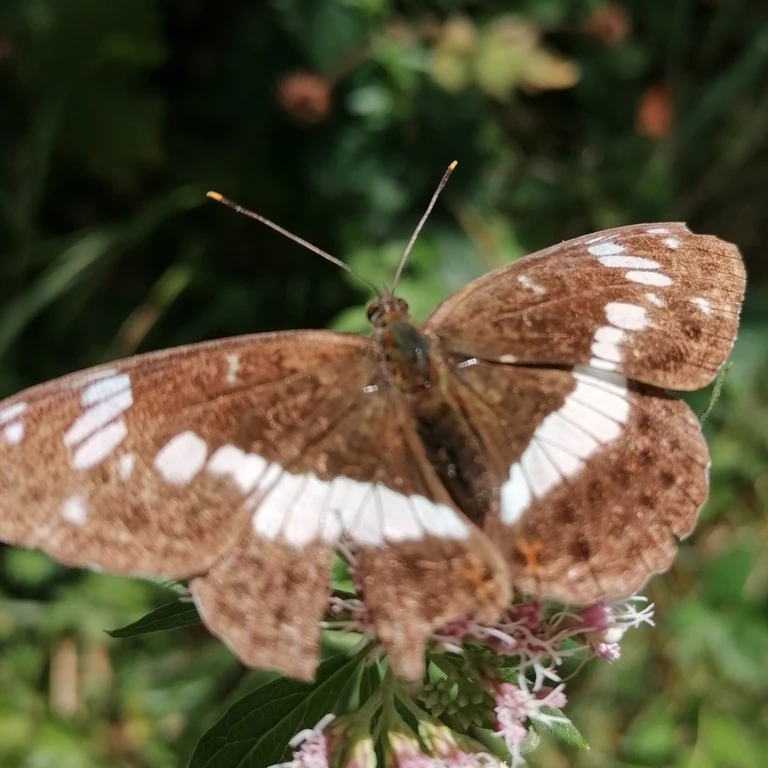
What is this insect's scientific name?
Limenitis camilla (also Ladoga camilla)
